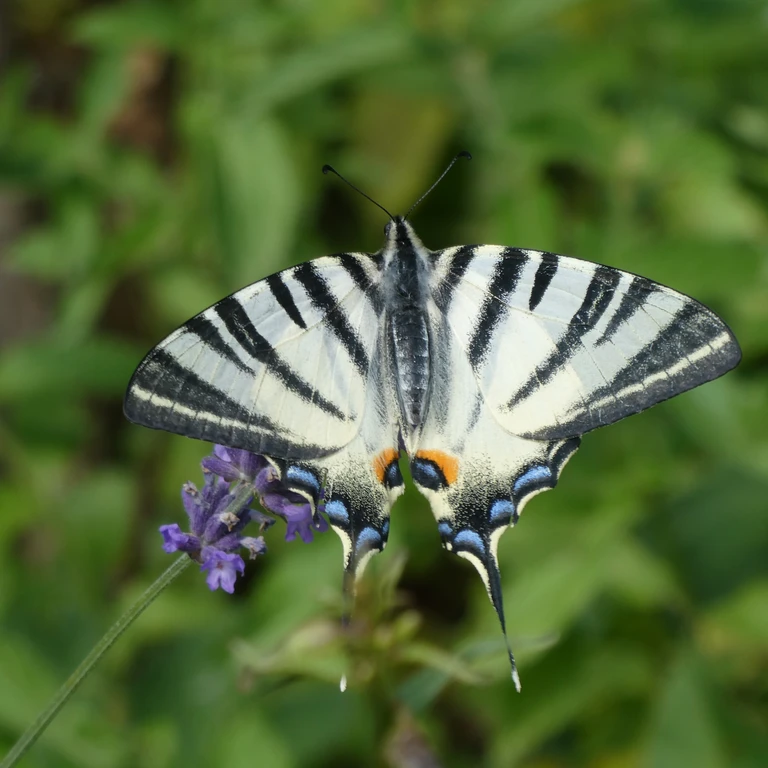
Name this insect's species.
Iphiclides podalirius
